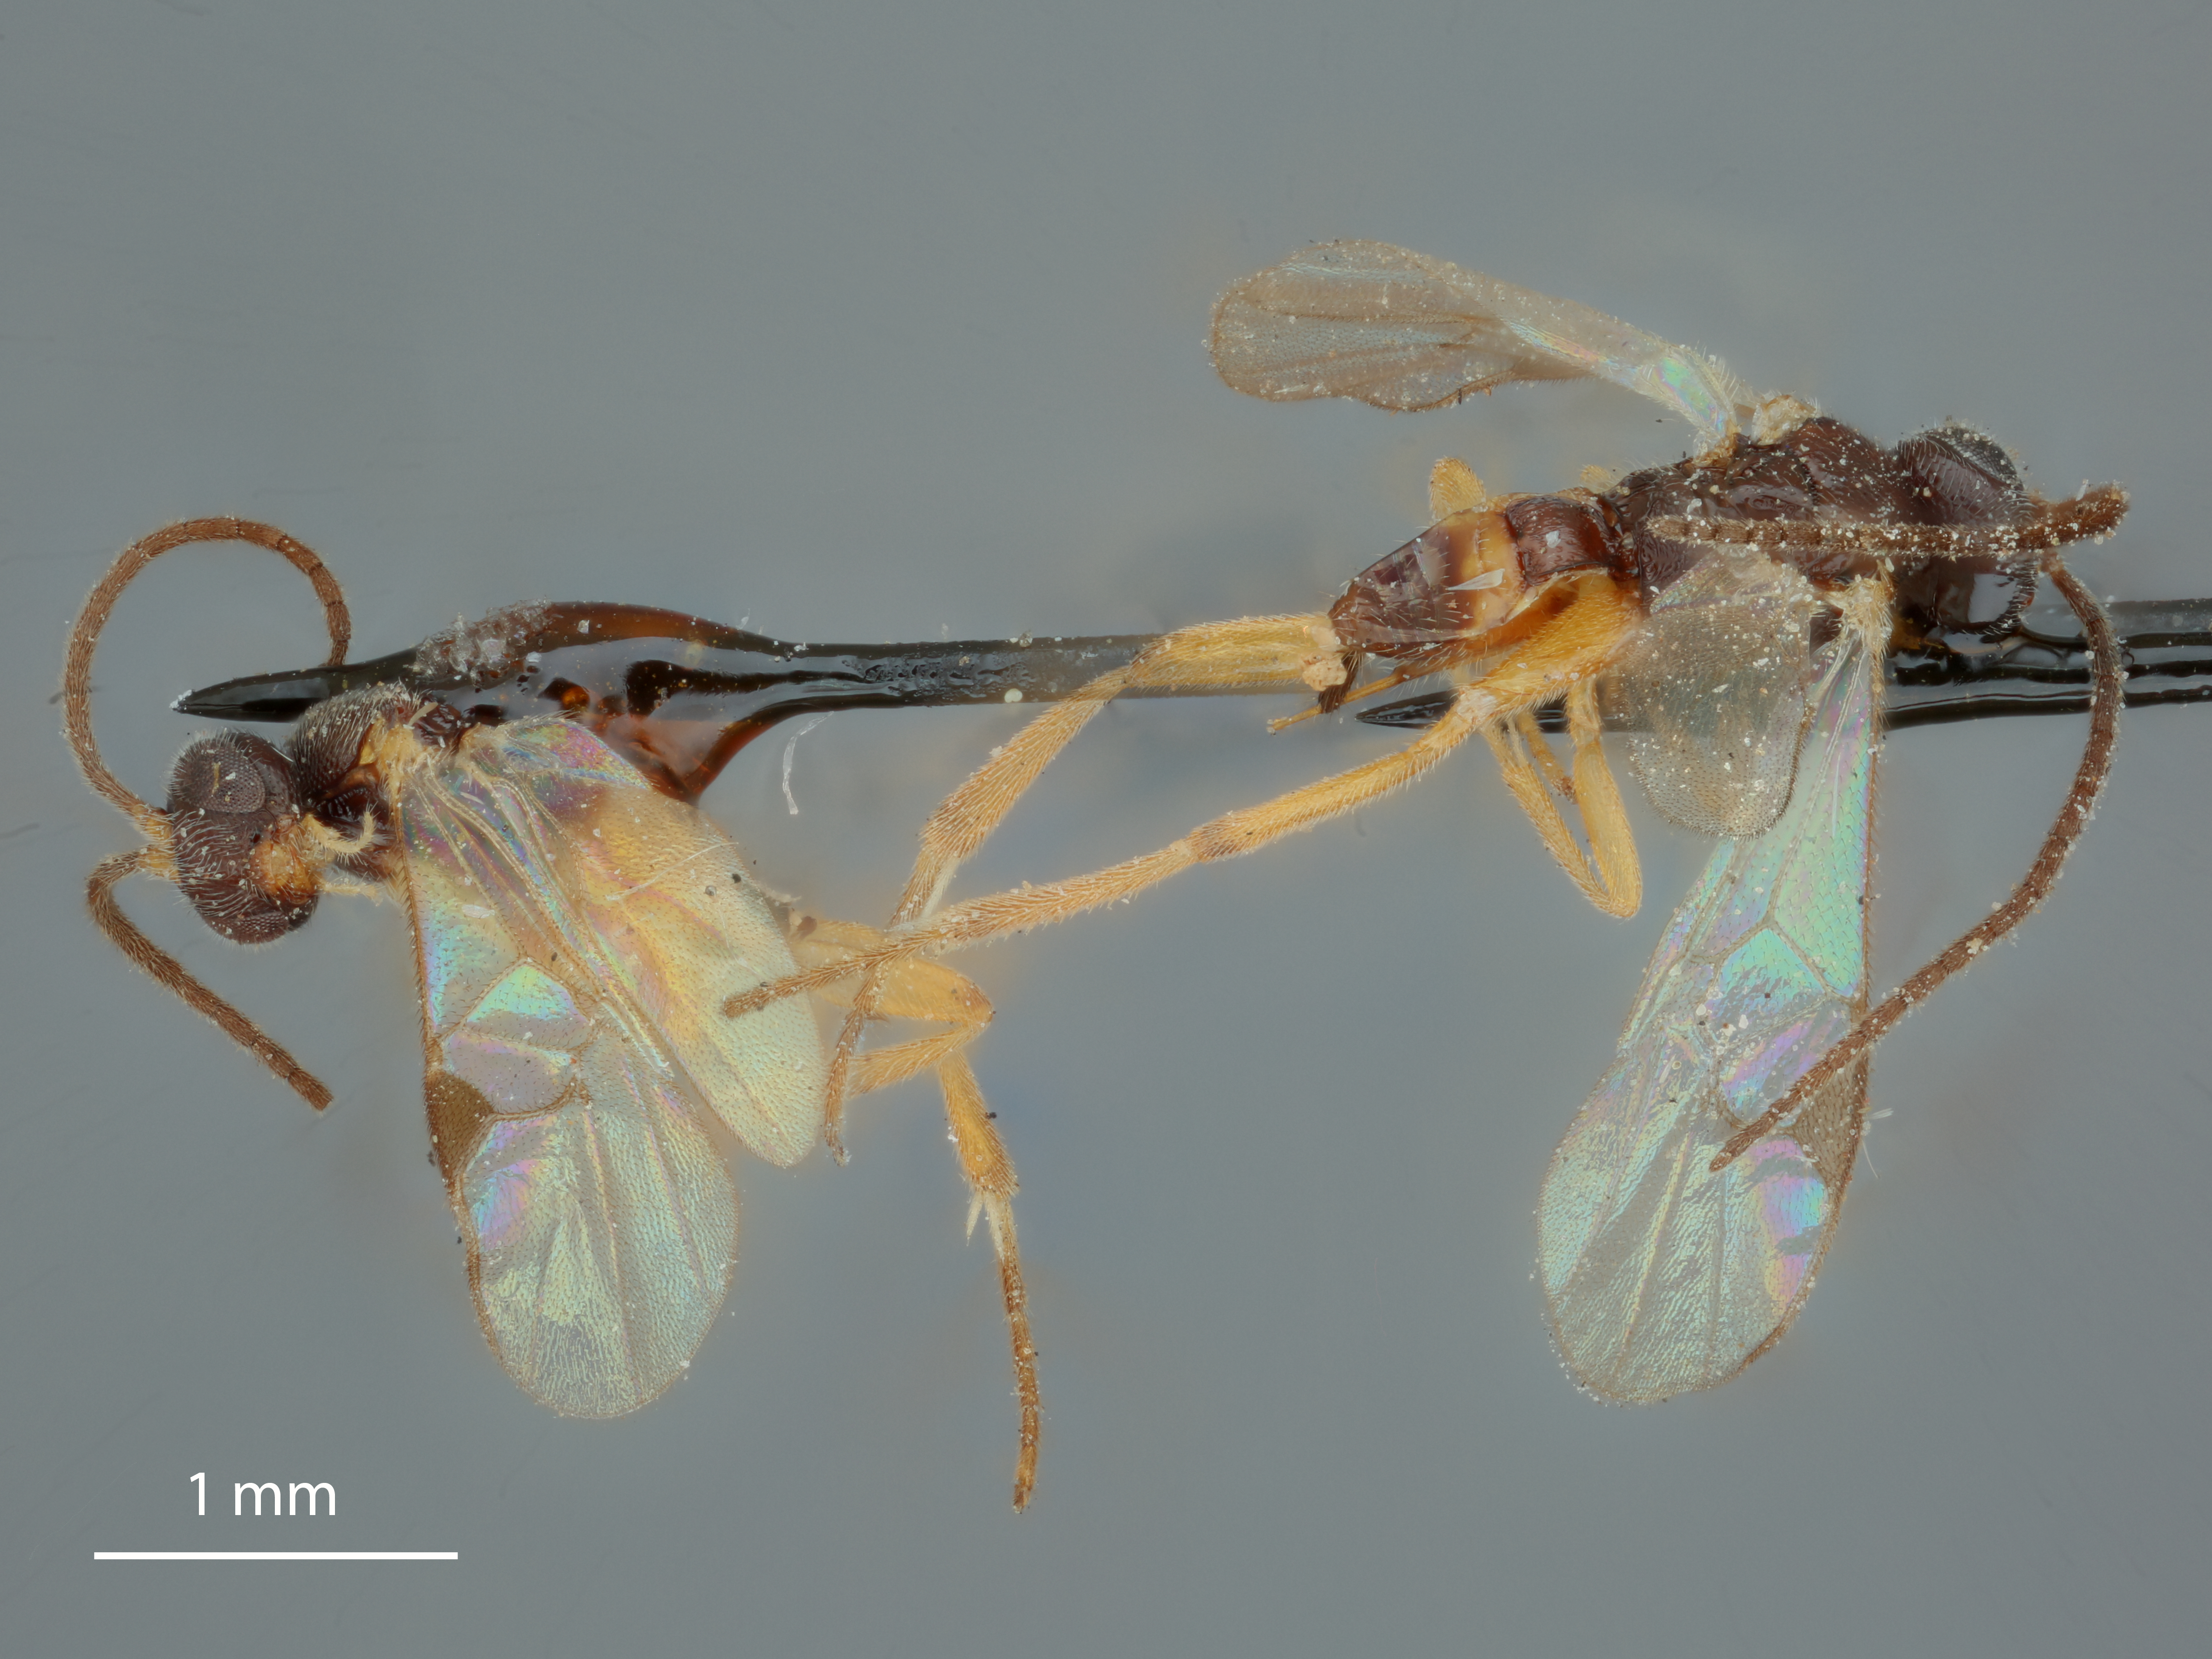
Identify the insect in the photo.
Protapanteles recurvariae
